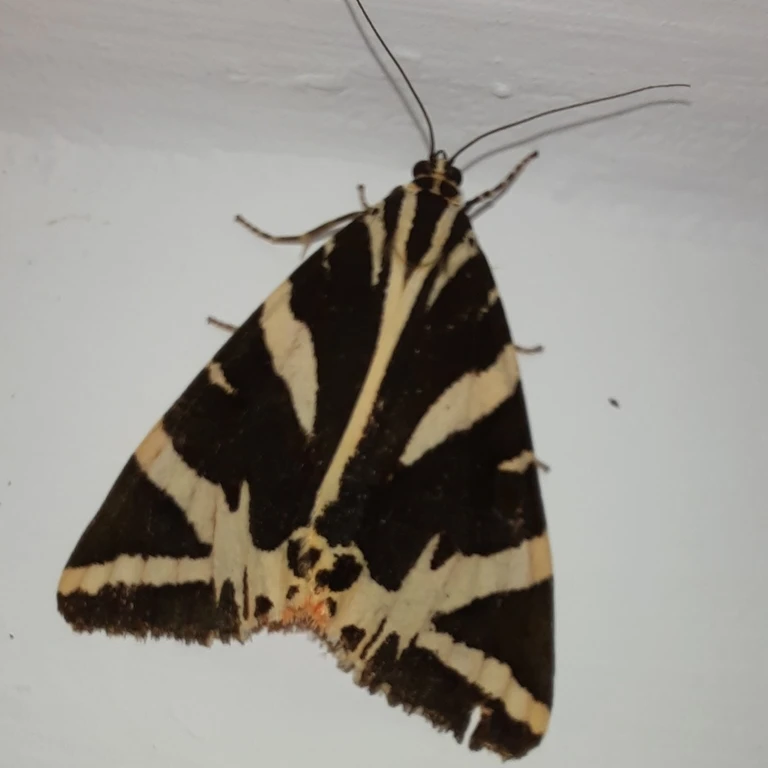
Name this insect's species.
Euplagia quadripunctaria
